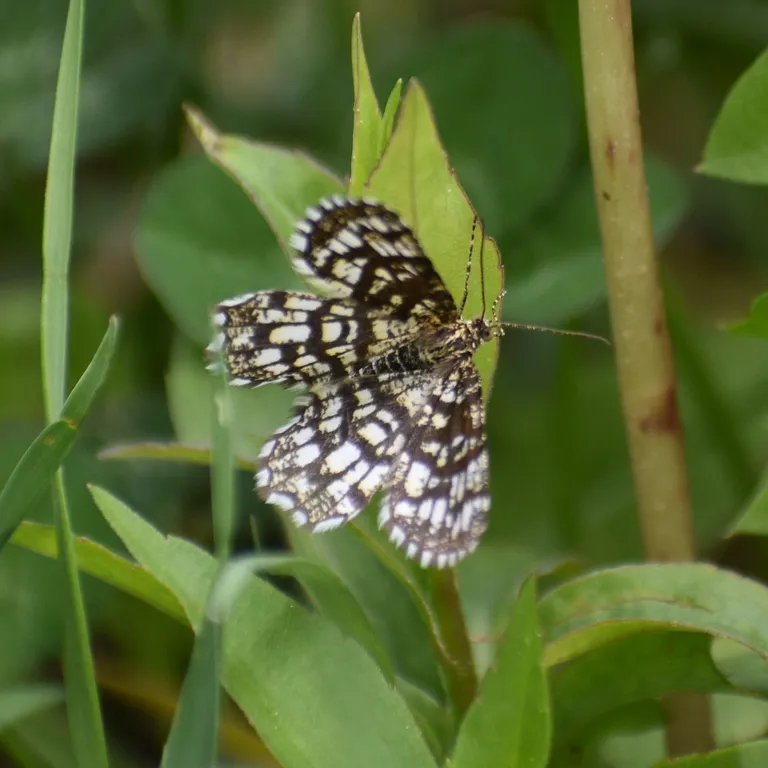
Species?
Chiasmia clathrata
